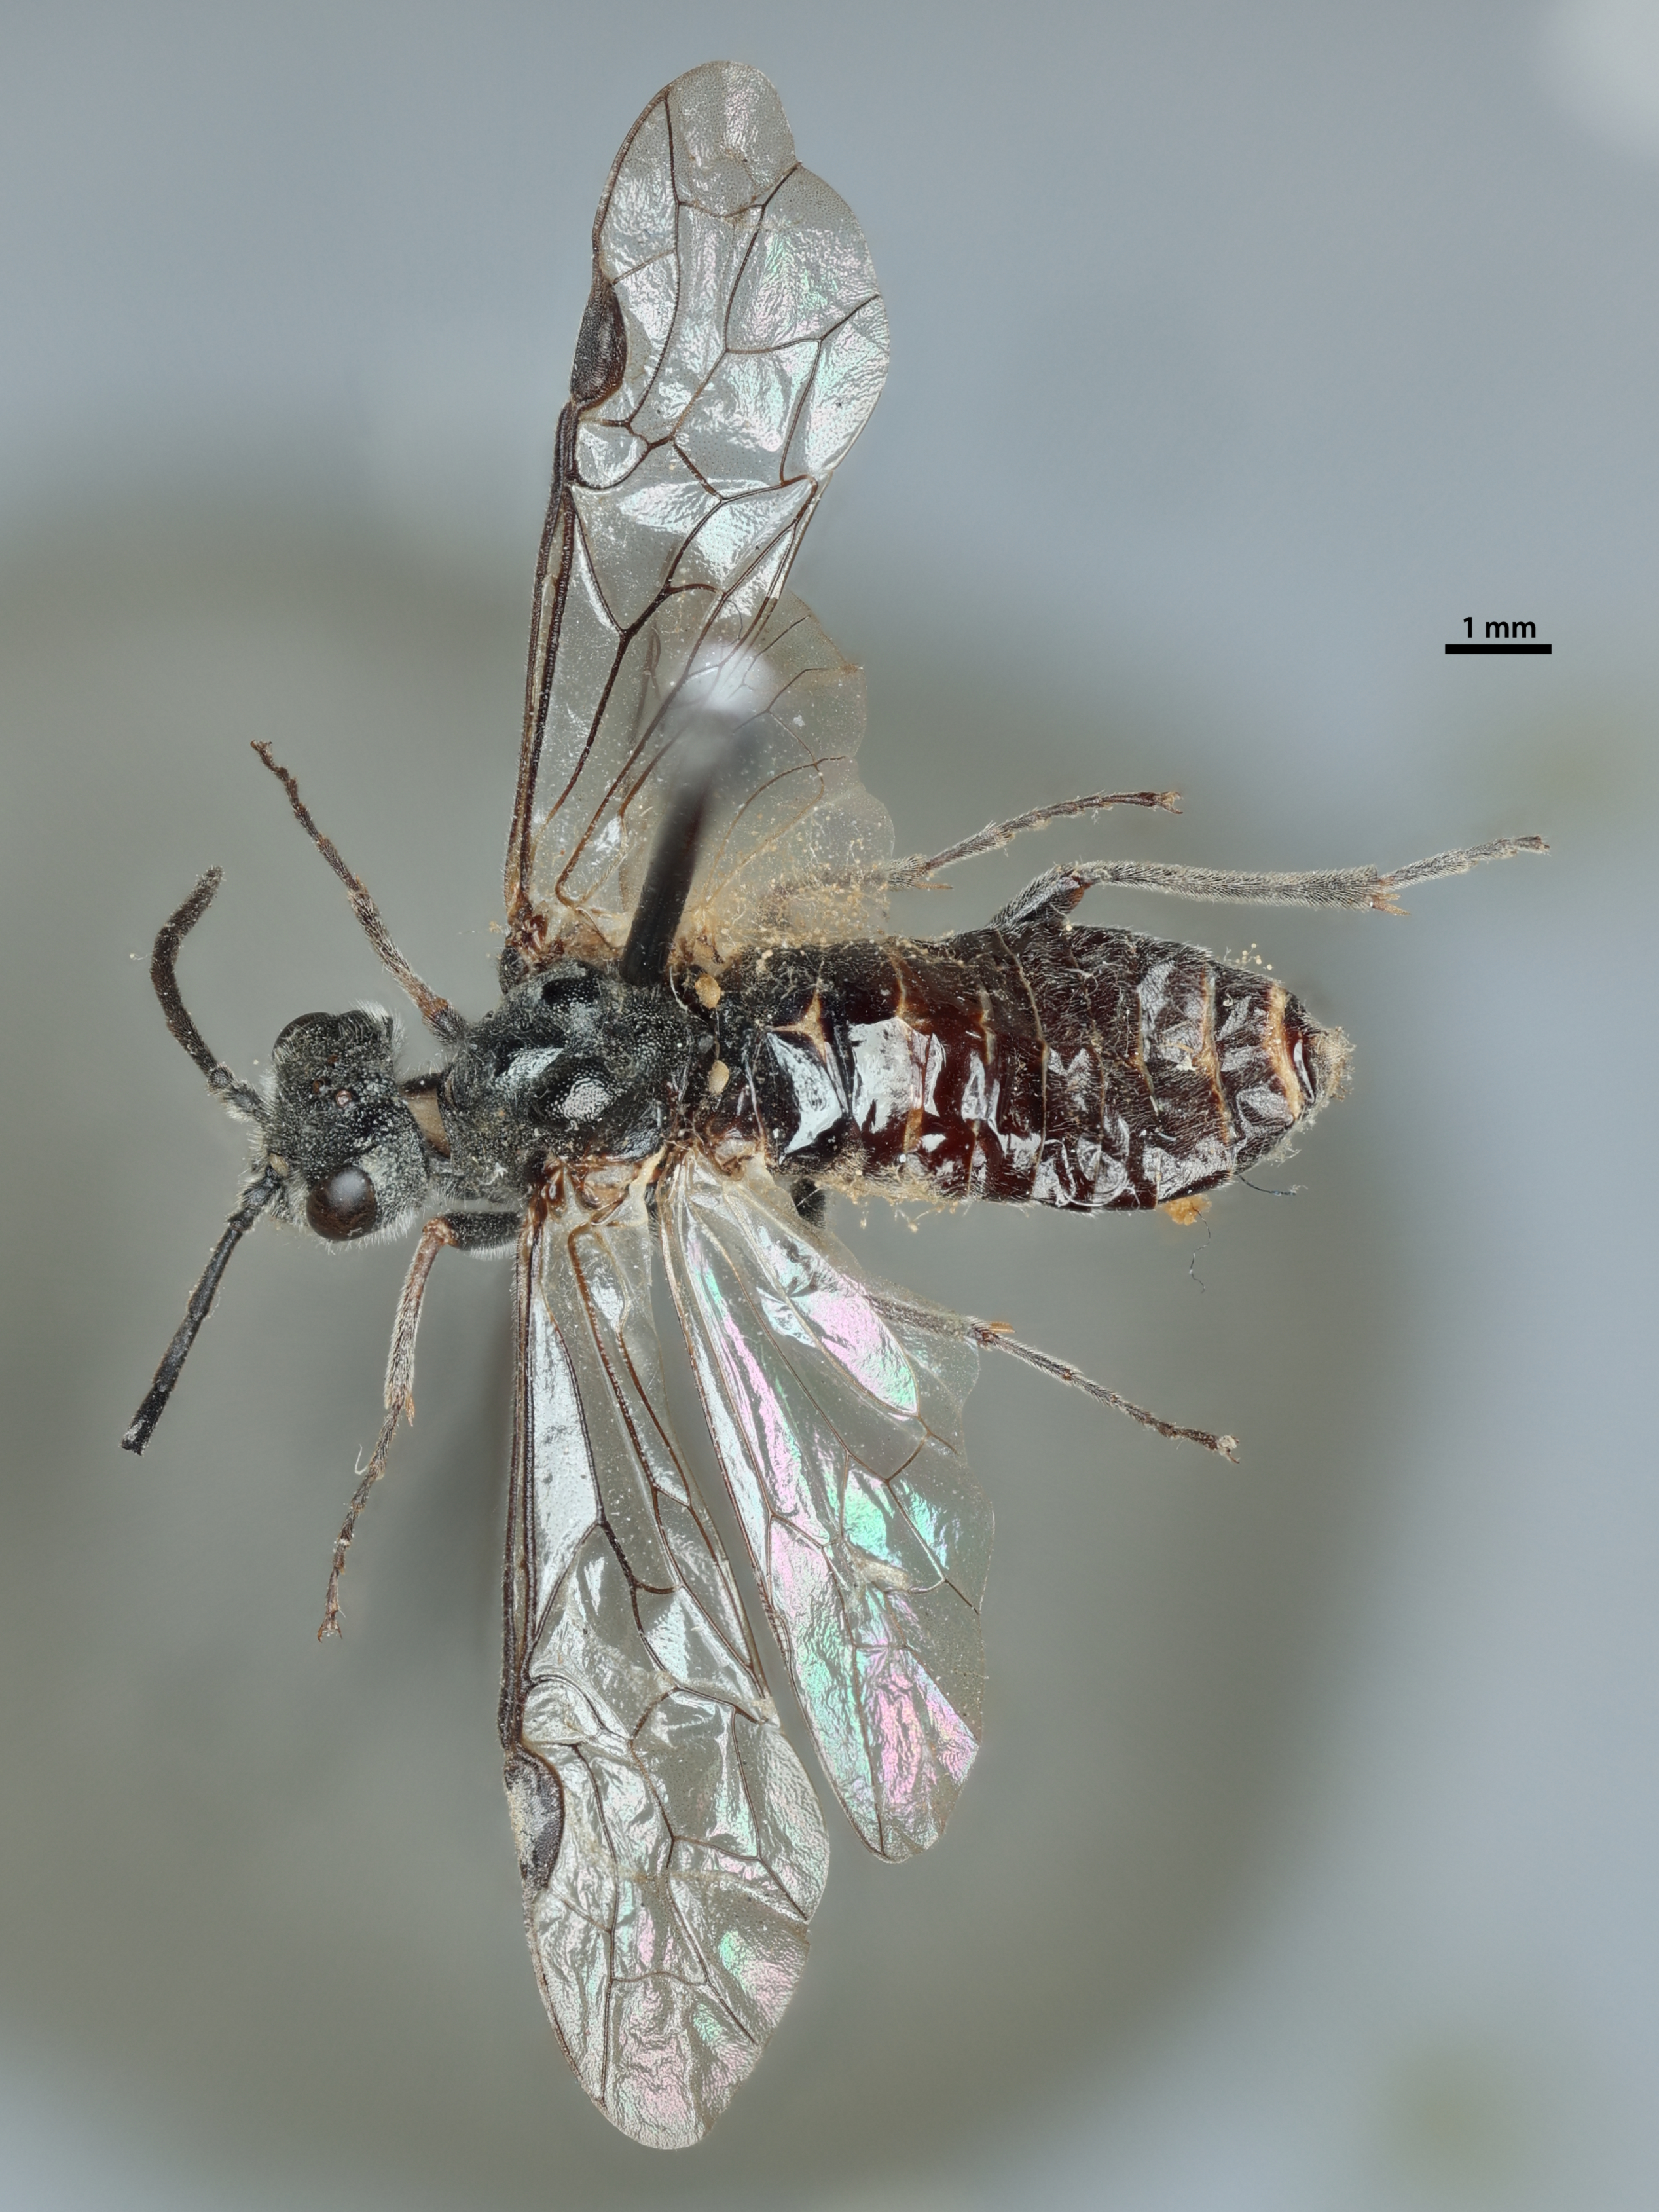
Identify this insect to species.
Dolerus picinus
